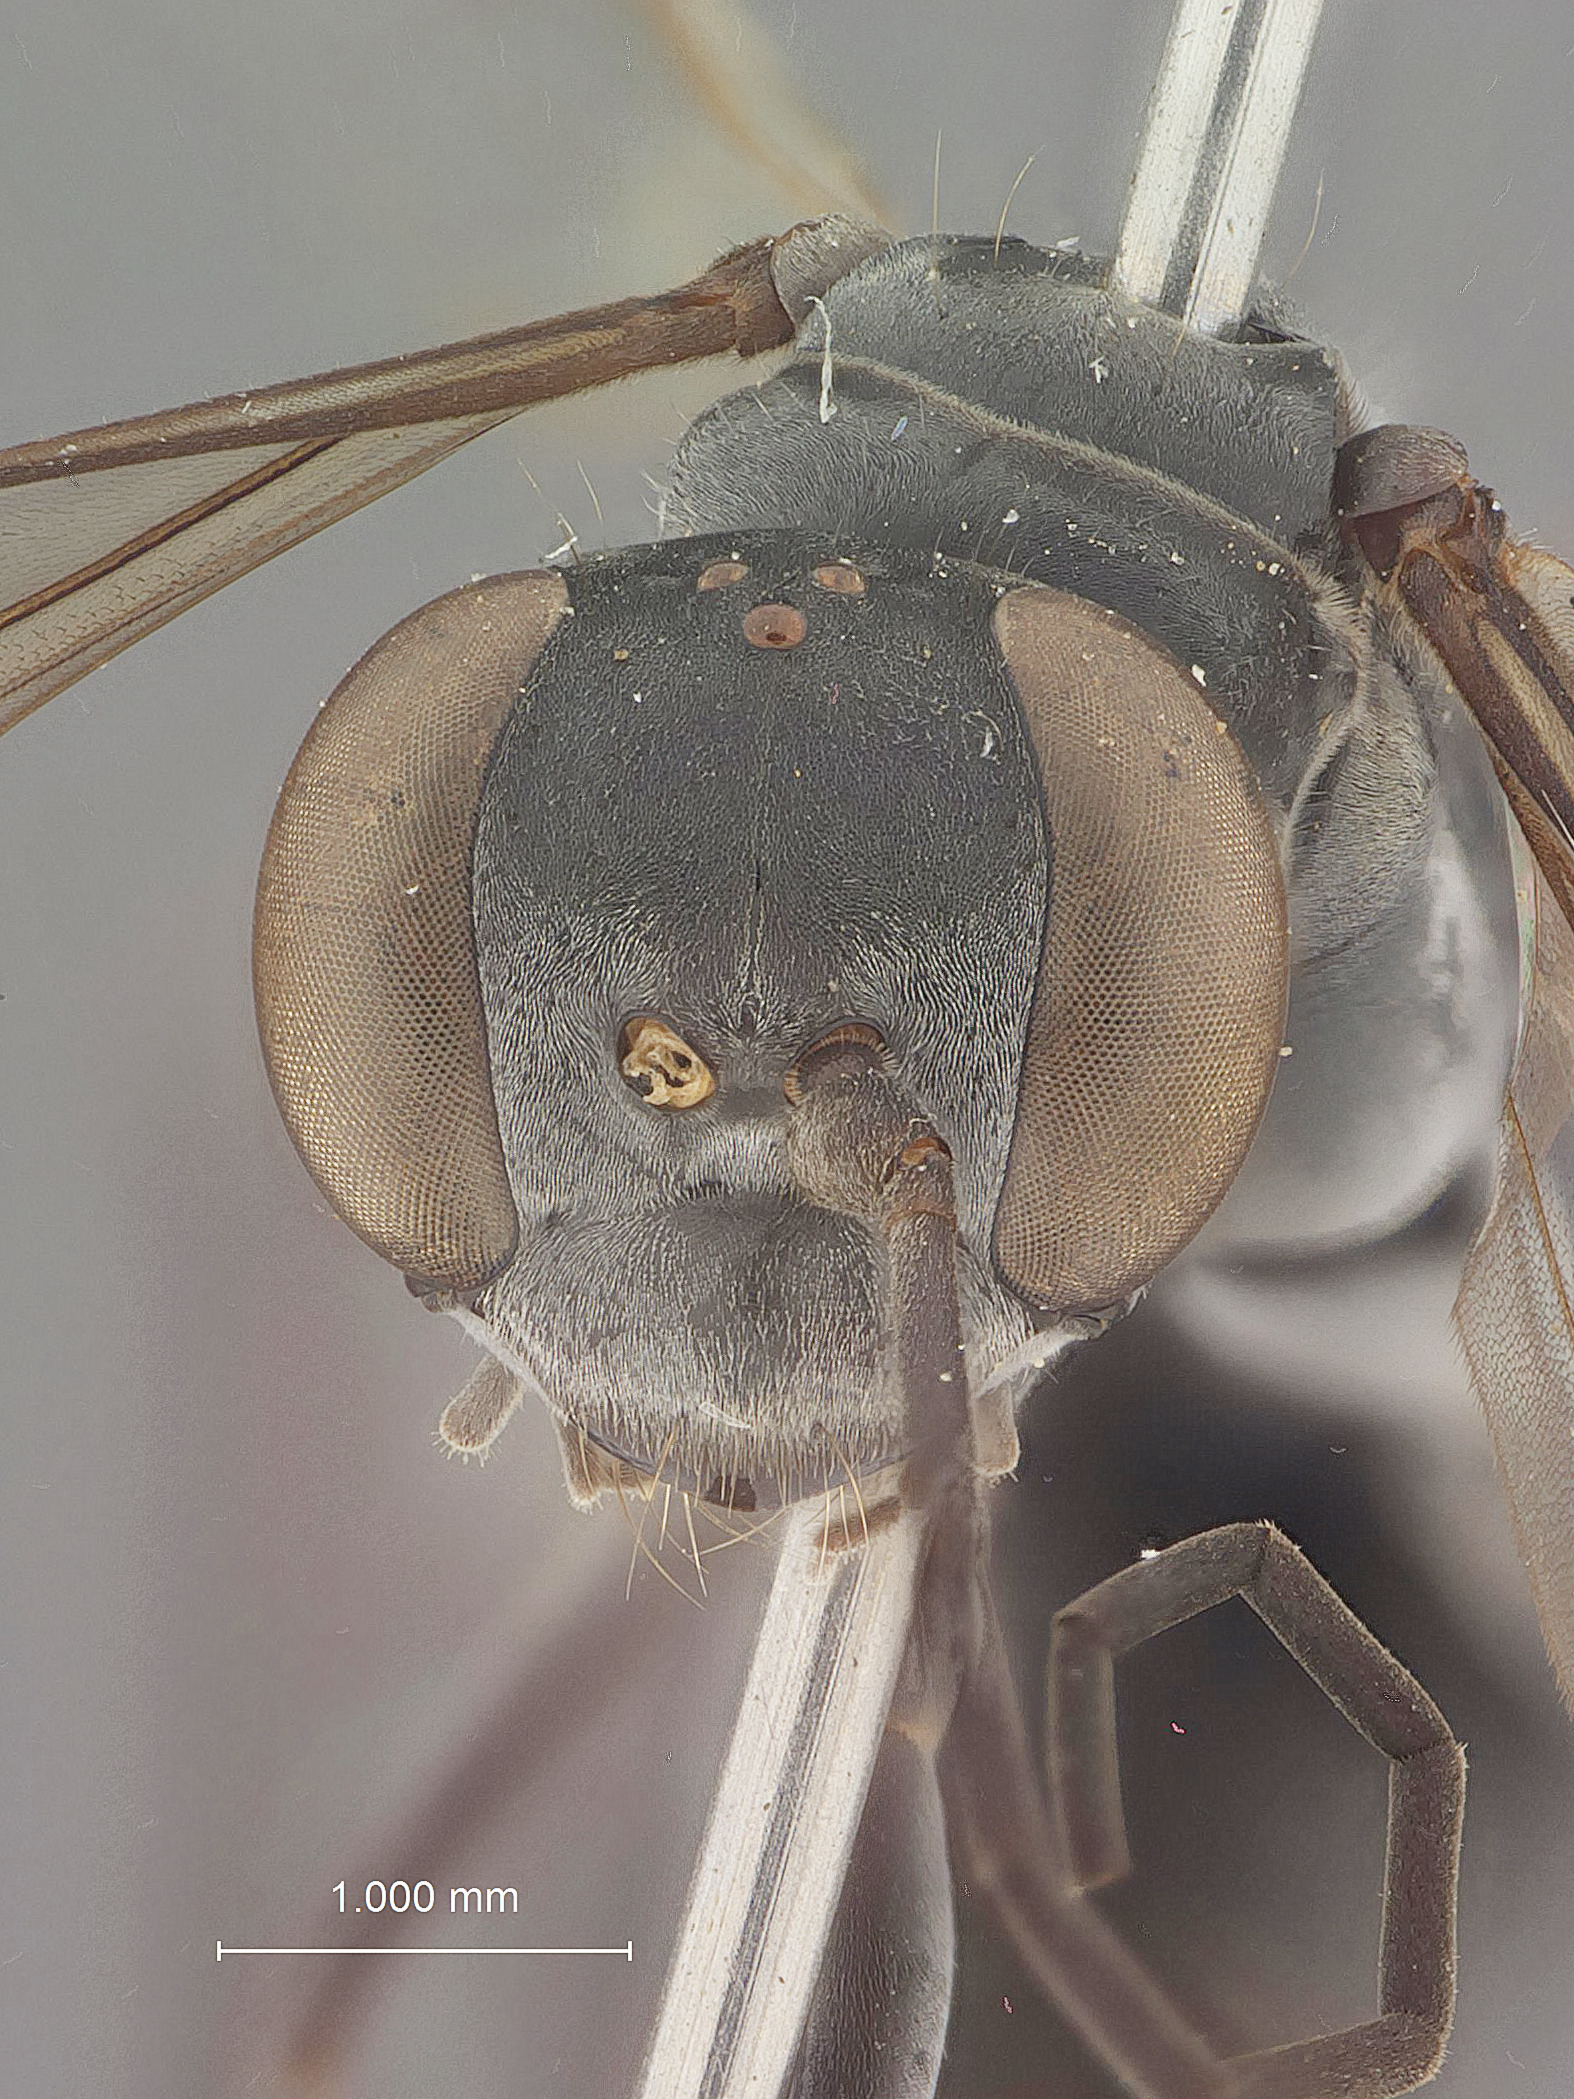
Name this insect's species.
Phanagenia taiwana
